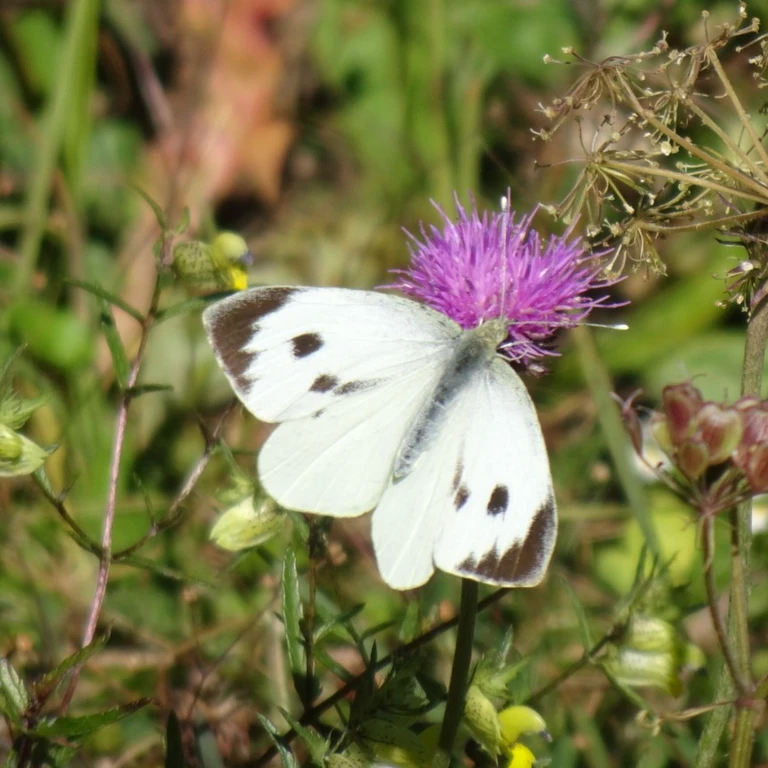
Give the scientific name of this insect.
Pieris brassicae
